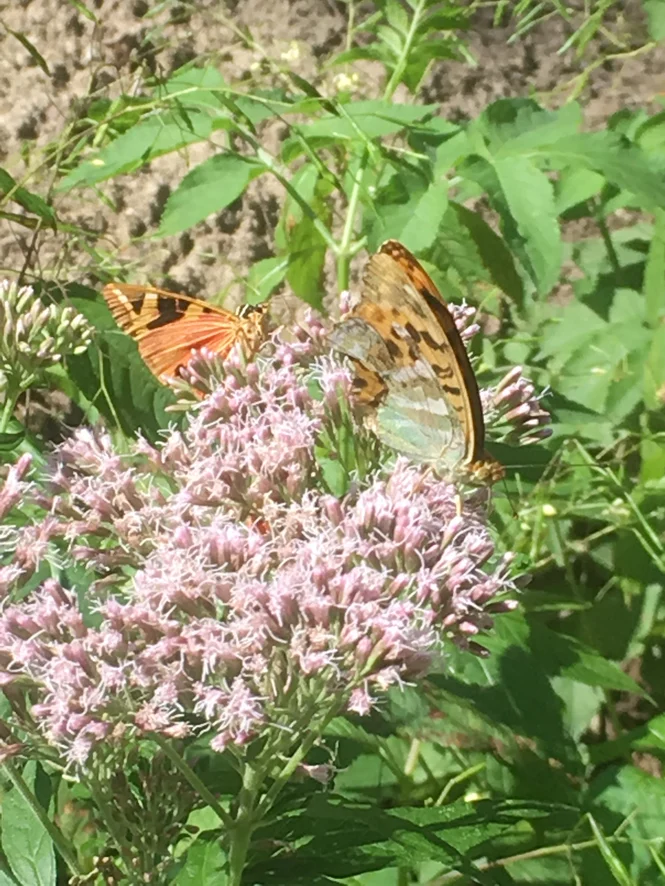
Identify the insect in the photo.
Euplagia quadripunctaria
